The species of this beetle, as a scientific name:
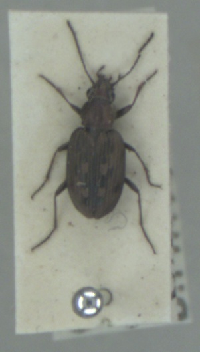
Bembidion litorale
